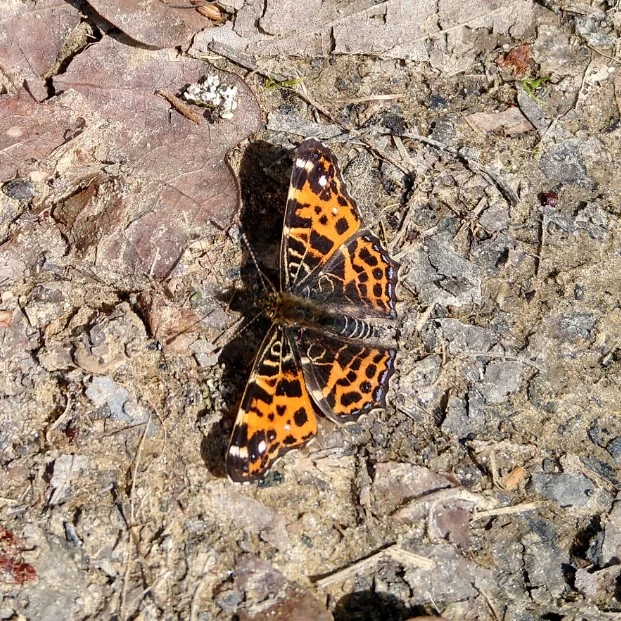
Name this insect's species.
Araschnia levana
